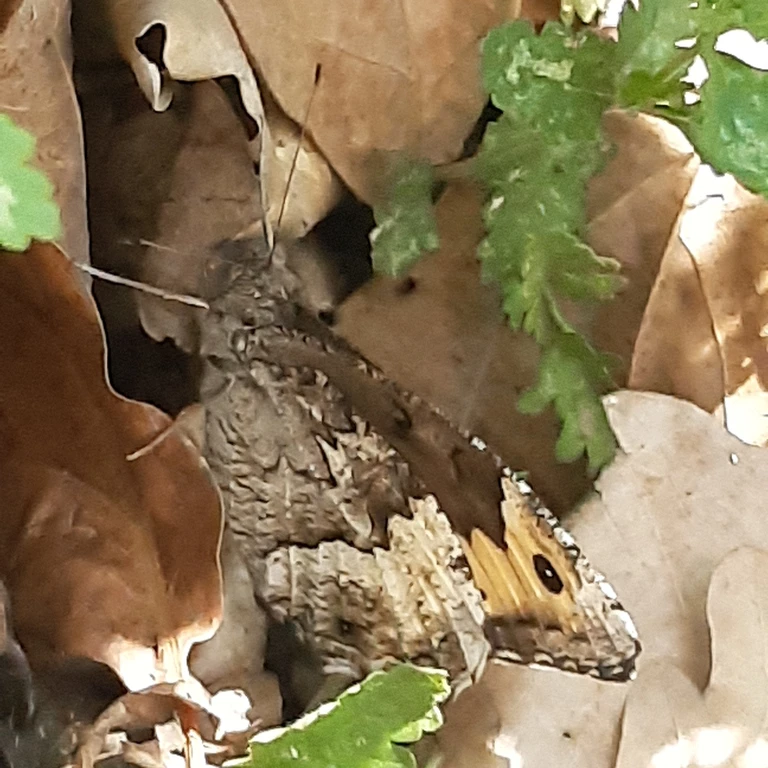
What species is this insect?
Hipparchia fagi
